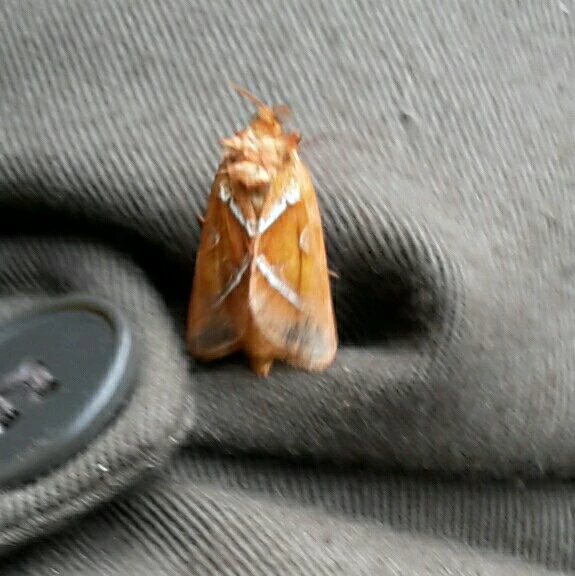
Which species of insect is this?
Triodia sylvina
